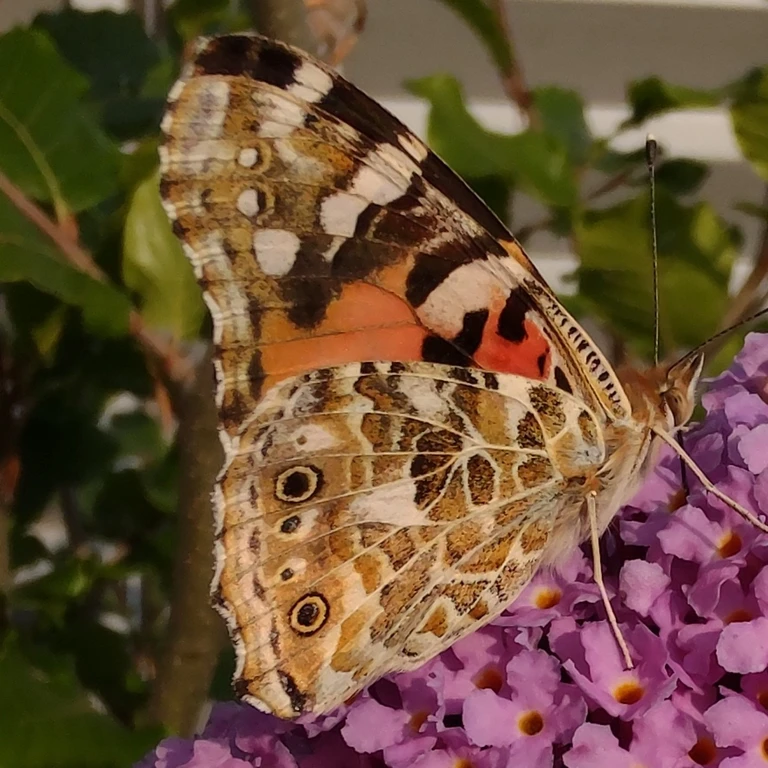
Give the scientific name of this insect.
Vanessa cardui
